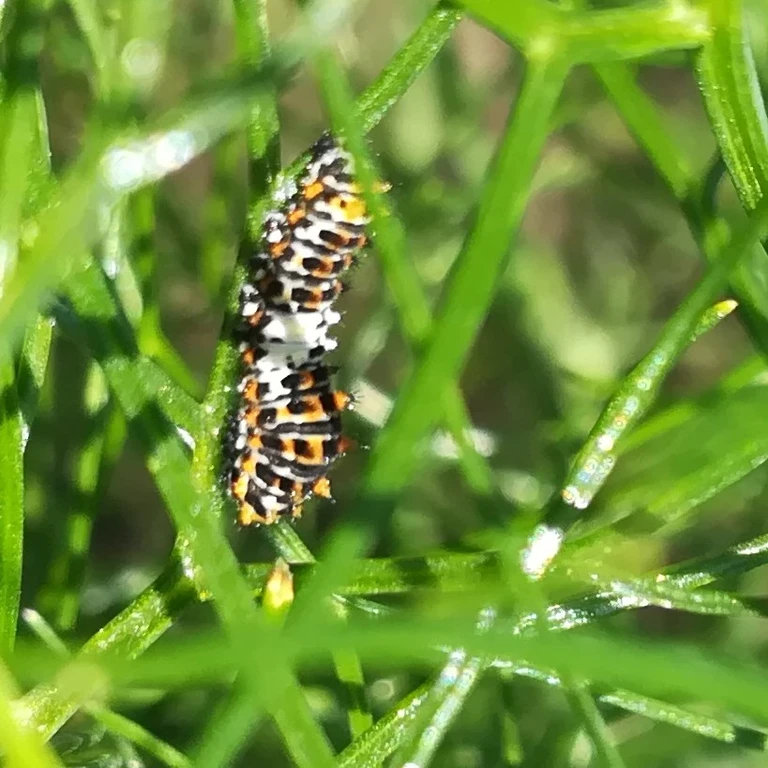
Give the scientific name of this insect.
Papilio machaon
